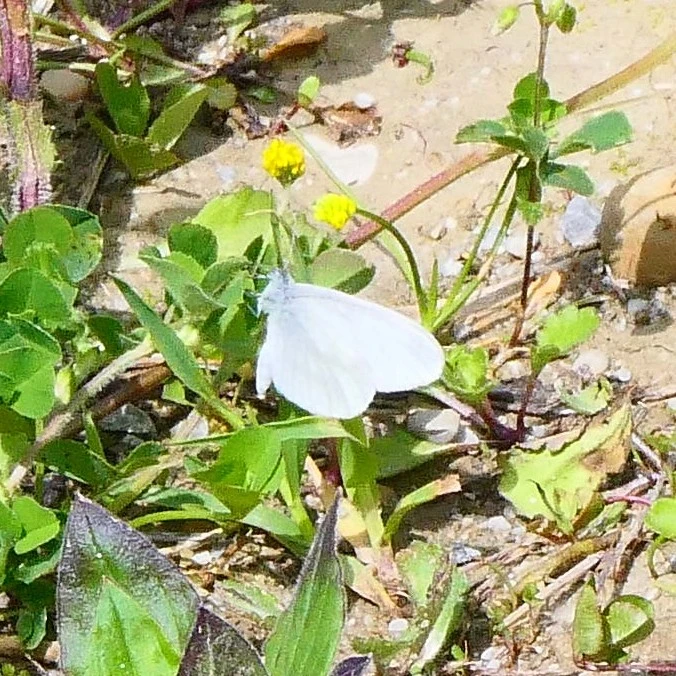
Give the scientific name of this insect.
Leptidea sinapis/juvernica
